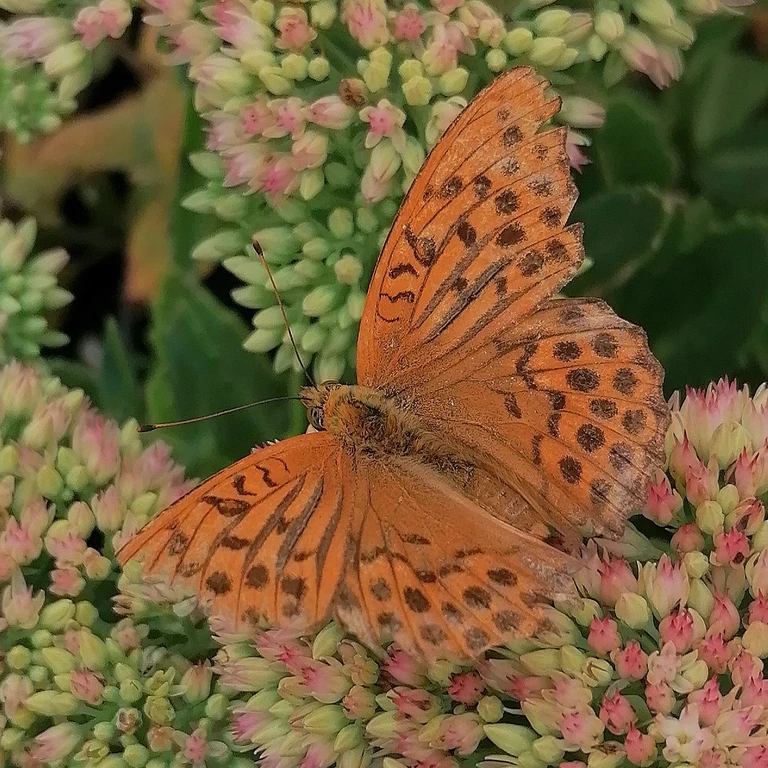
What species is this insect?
Argynnis paphia
